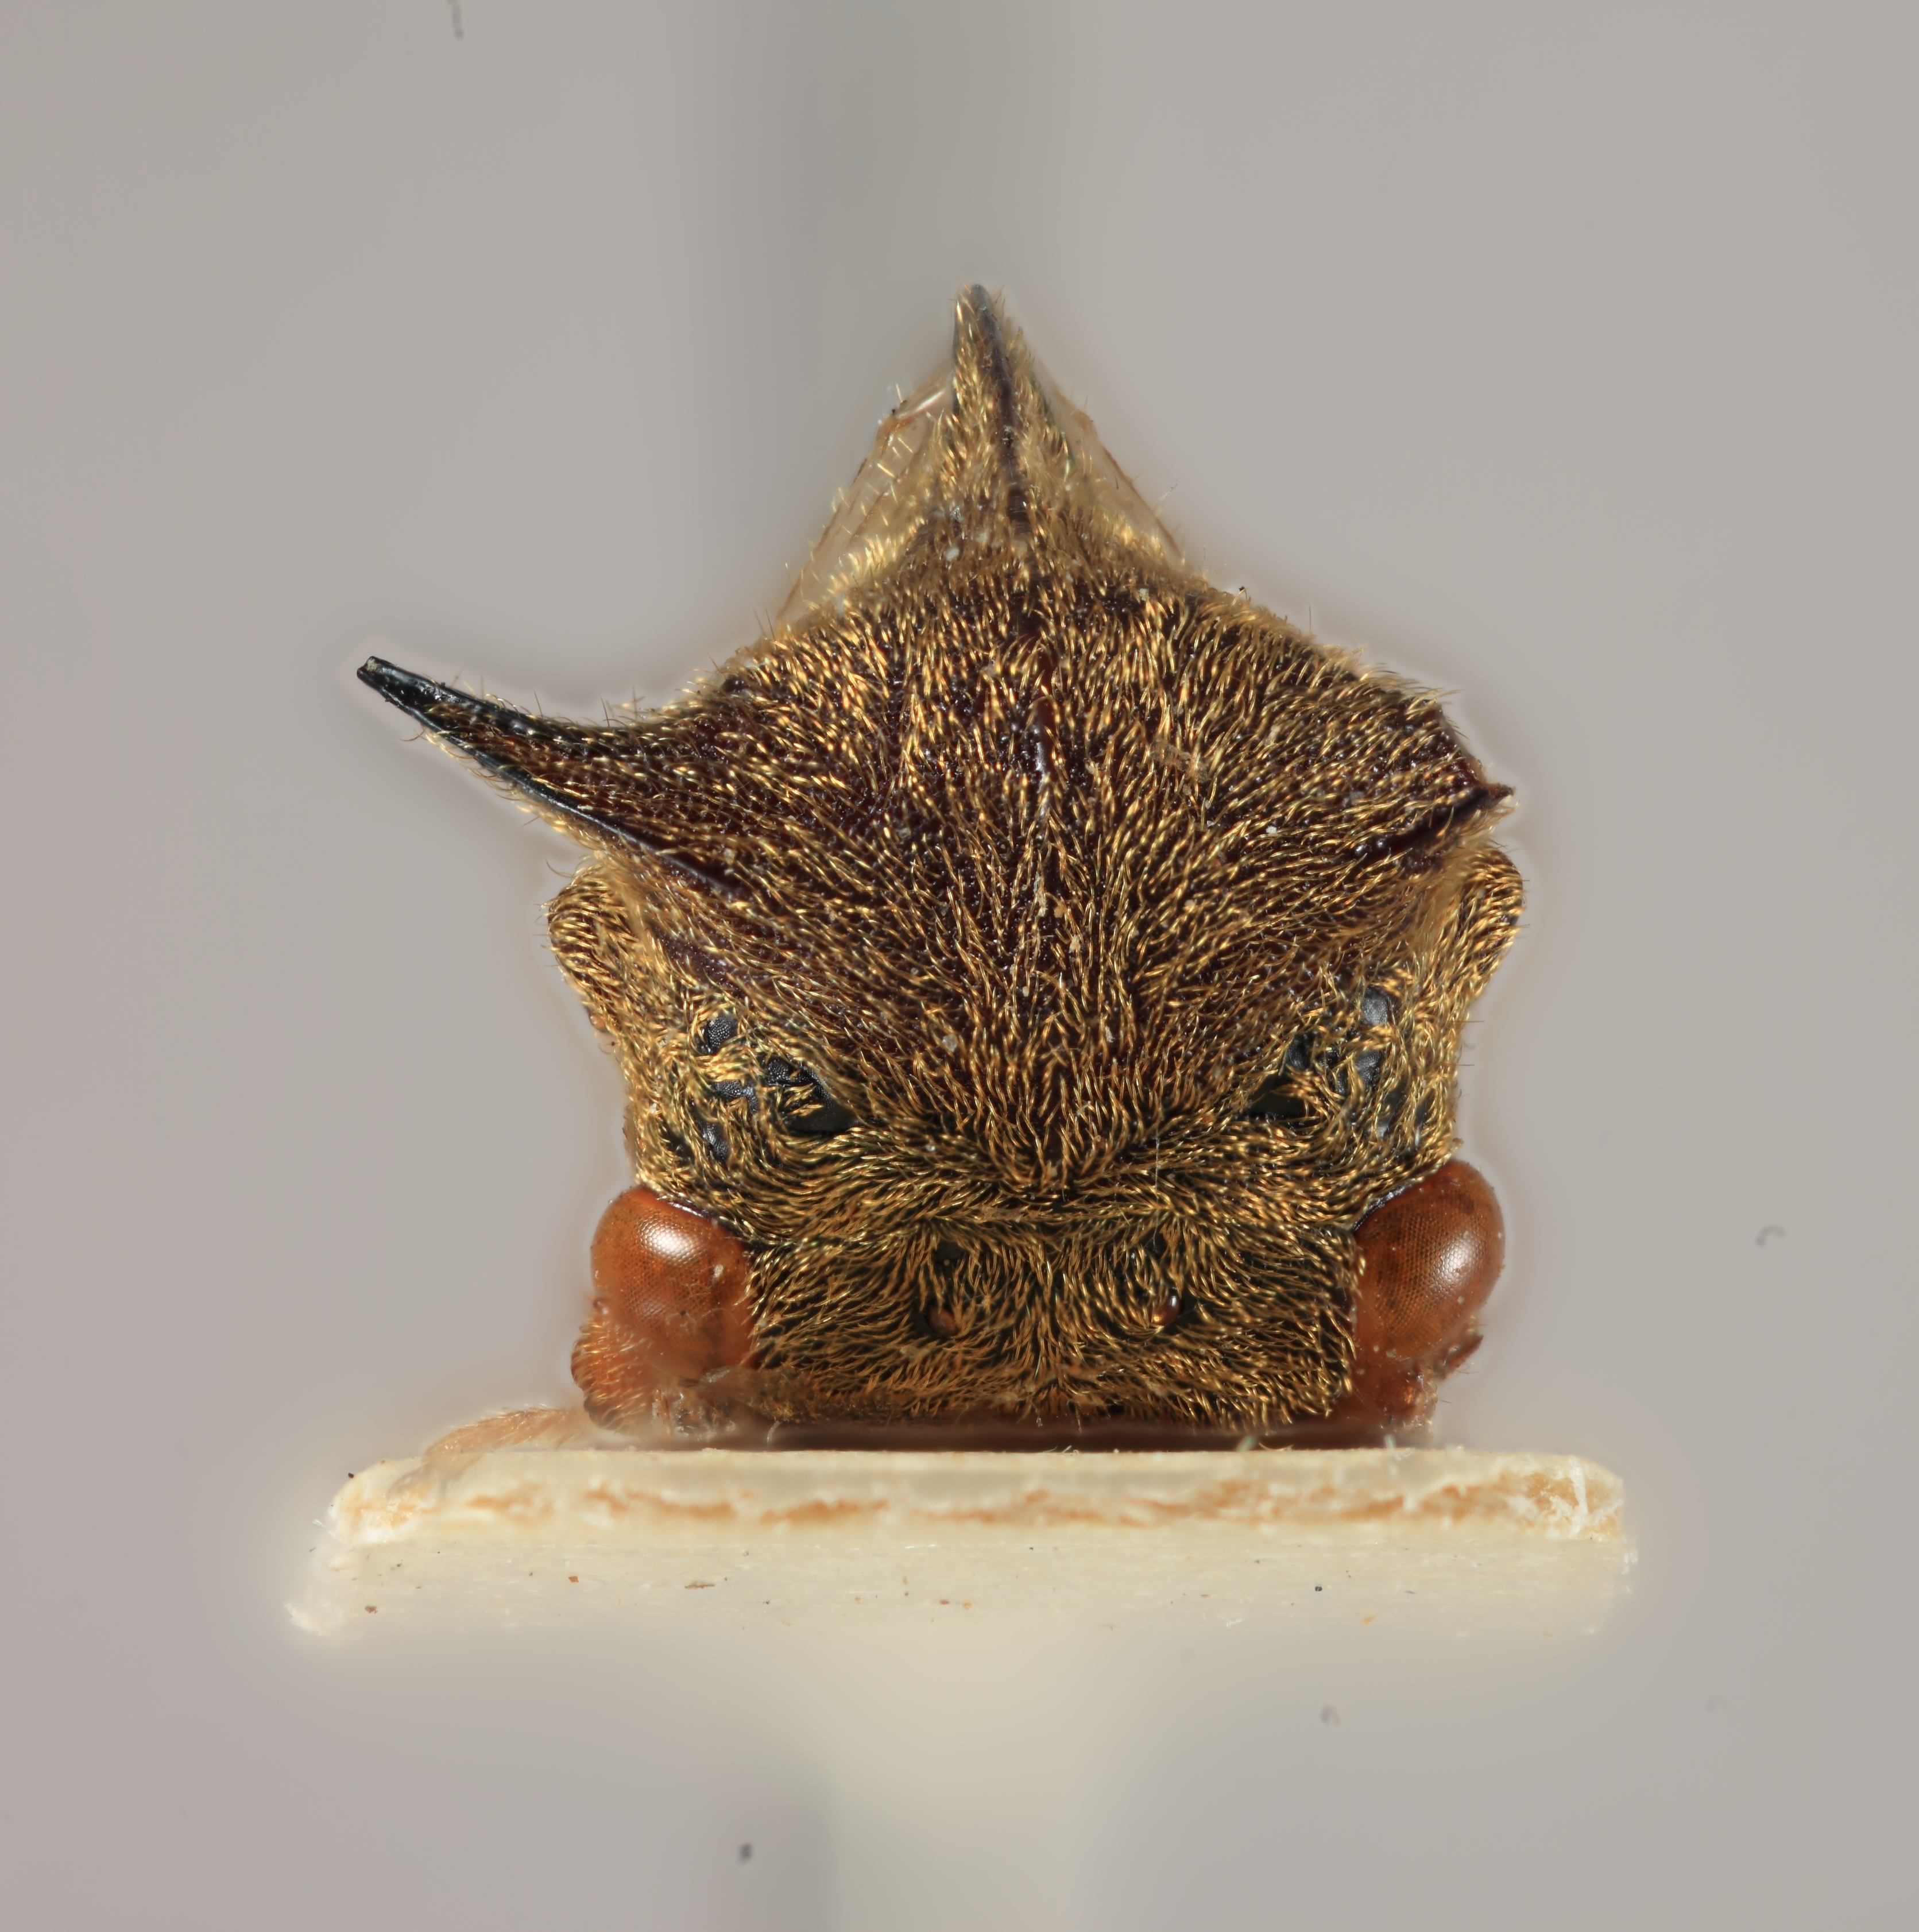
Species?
Tricentrus pubescens
